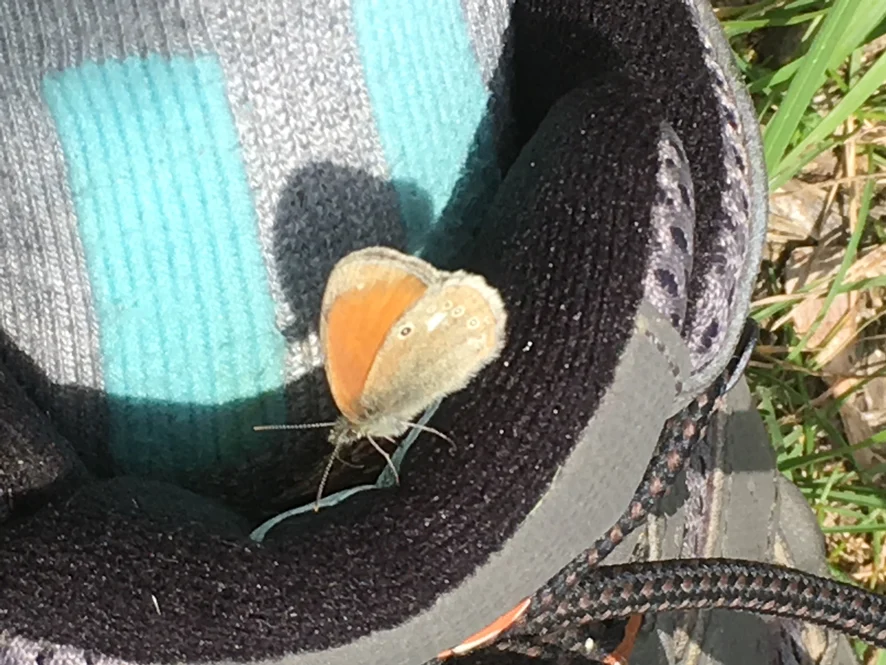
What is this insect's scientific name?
Coenonympha glycerion (also Coenonympha iphis)
